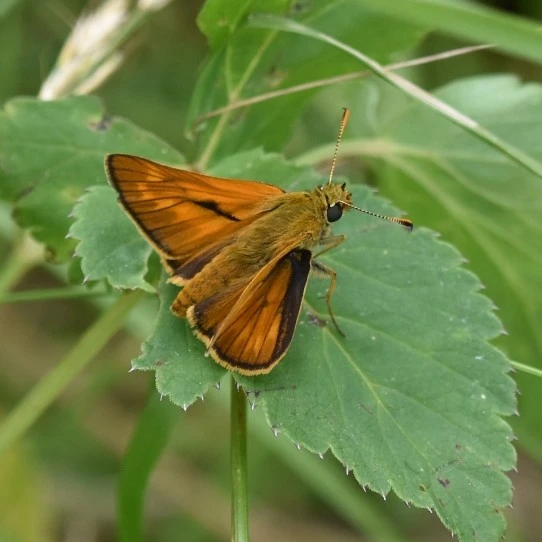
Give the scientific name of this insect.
Ochlodes sylvanus (also Ochlodes venata)
